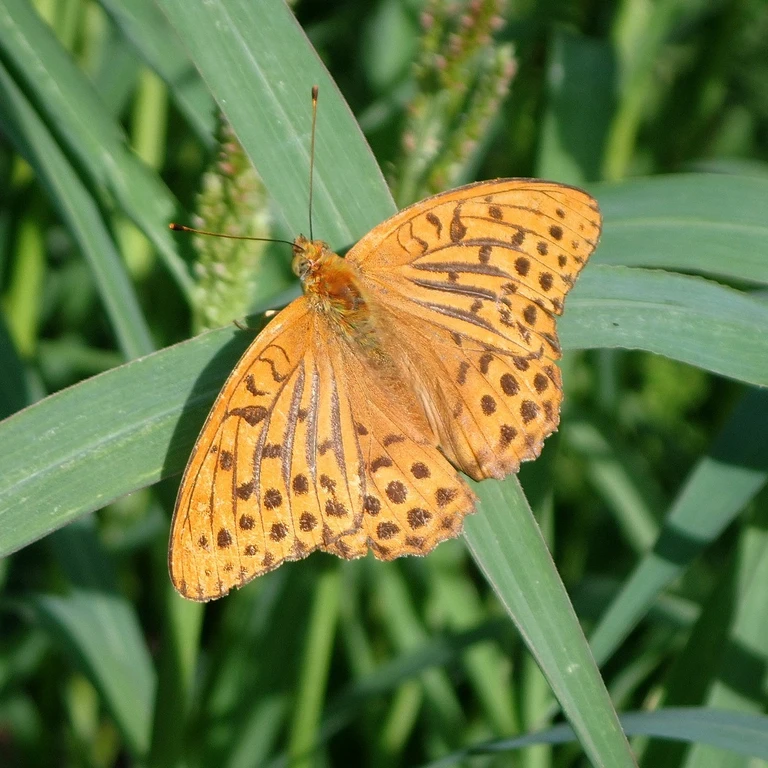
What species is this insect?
Argynnis paphia
